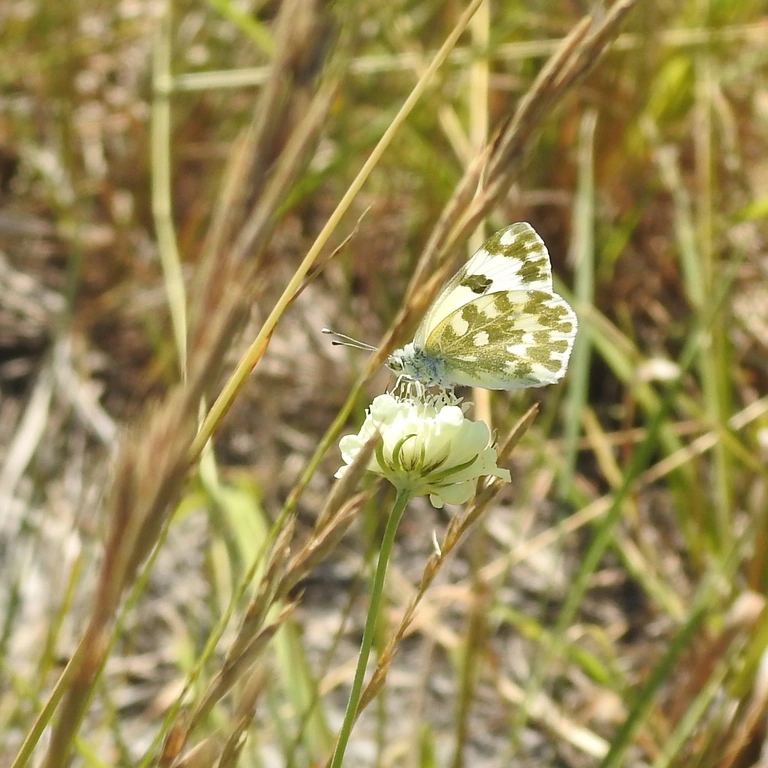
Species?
Pontia edusa
